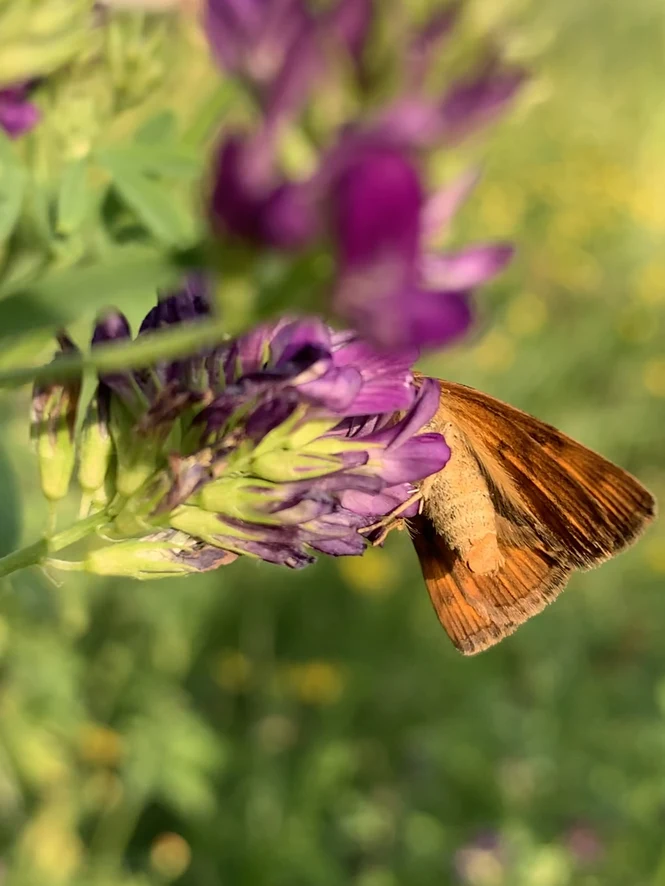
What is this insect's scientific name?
Euclidia glyphica
